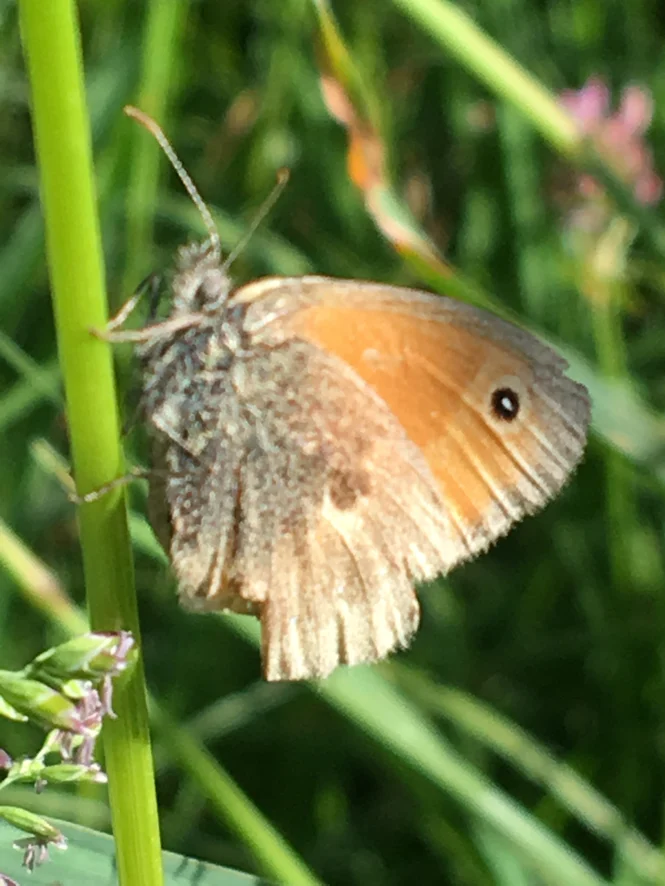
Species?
Coenonympha pamphilus
